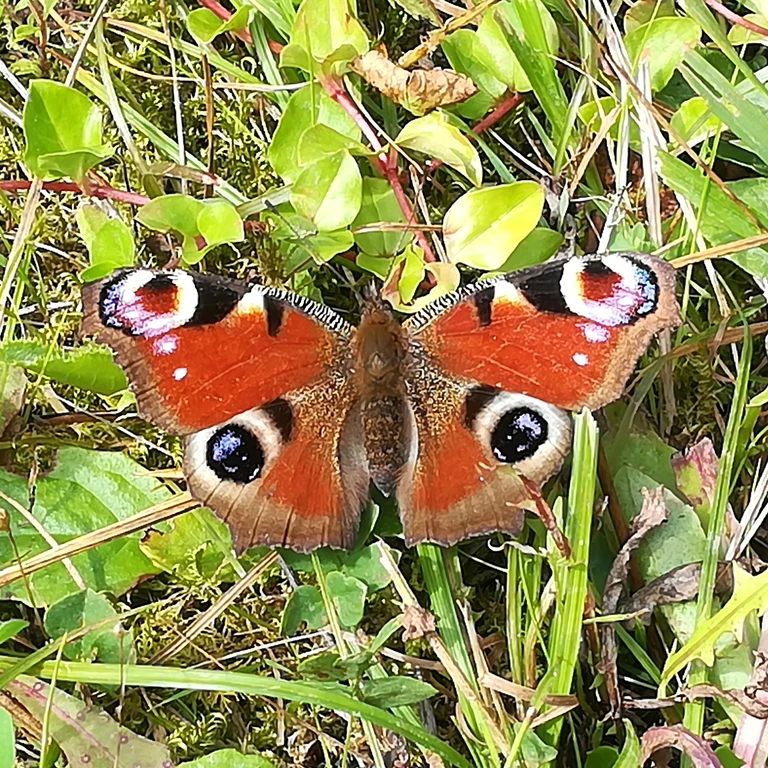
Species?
Aglais io
